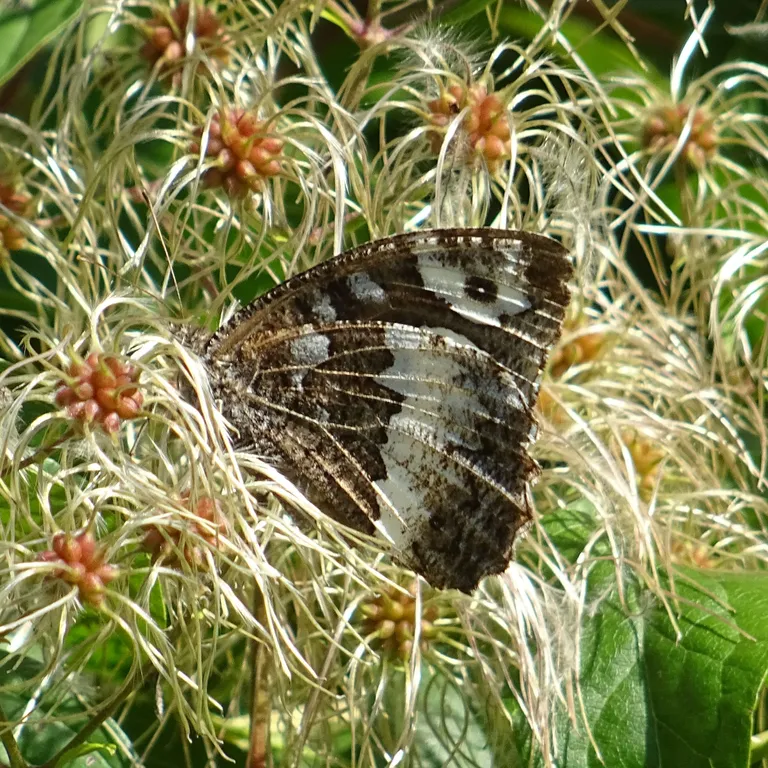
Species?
Brintesia circe
